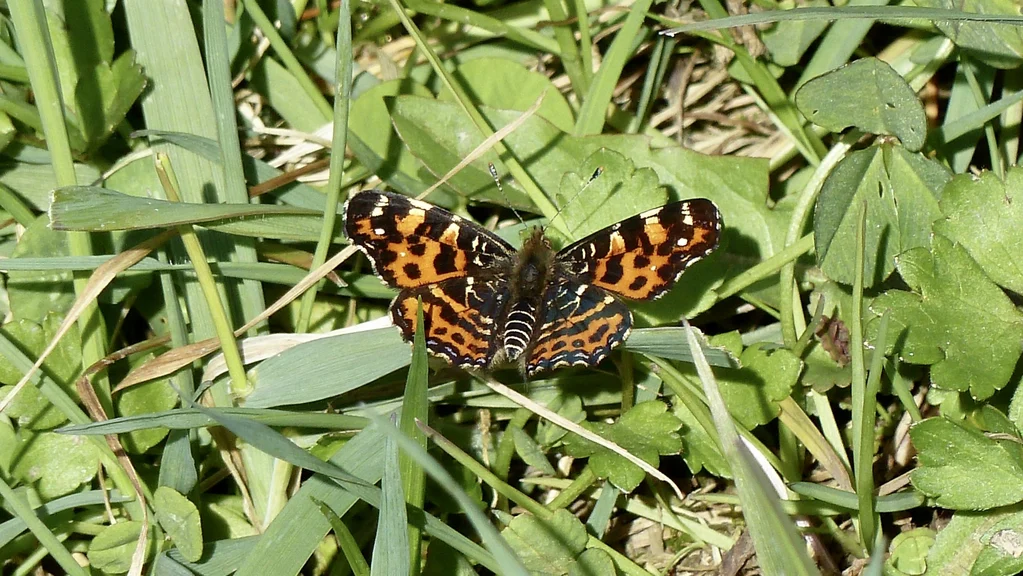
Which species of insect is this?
Araschnia levana
